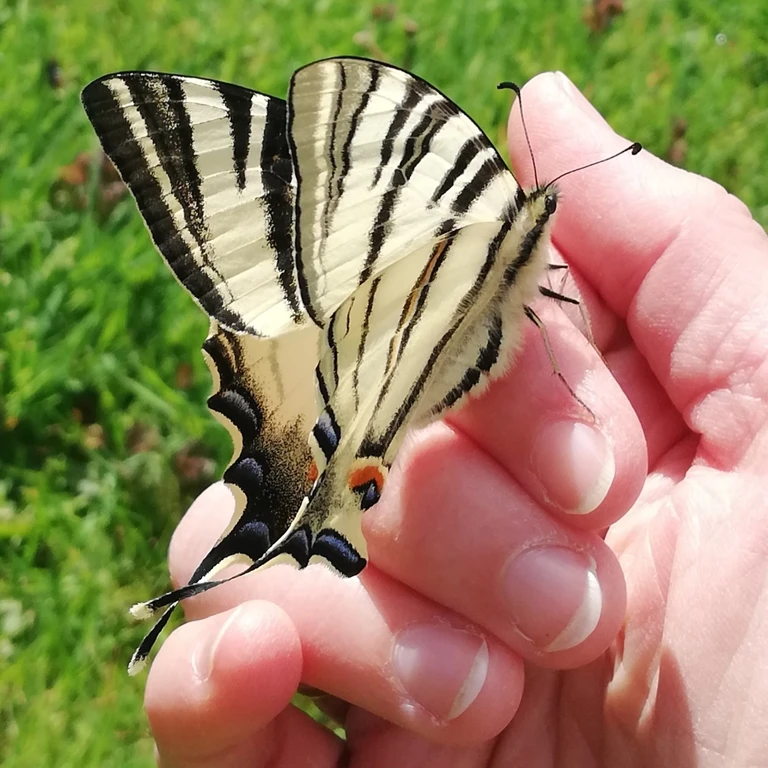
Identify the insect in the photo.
Iphiclides podalirius
